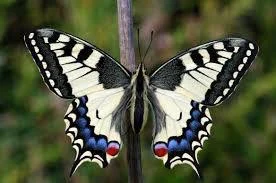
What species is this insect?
Papilio machaon
